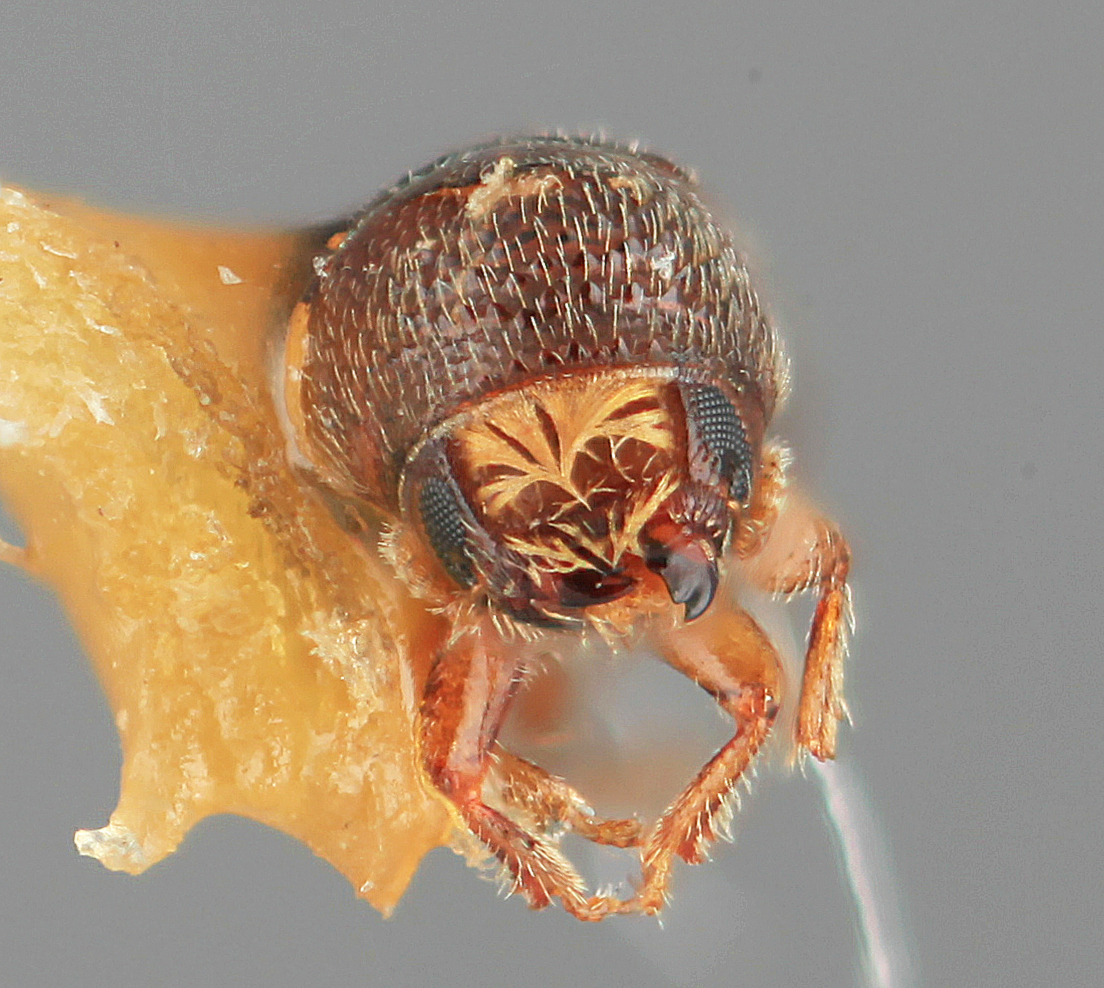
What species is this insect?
Pityophthorus thatcheri
